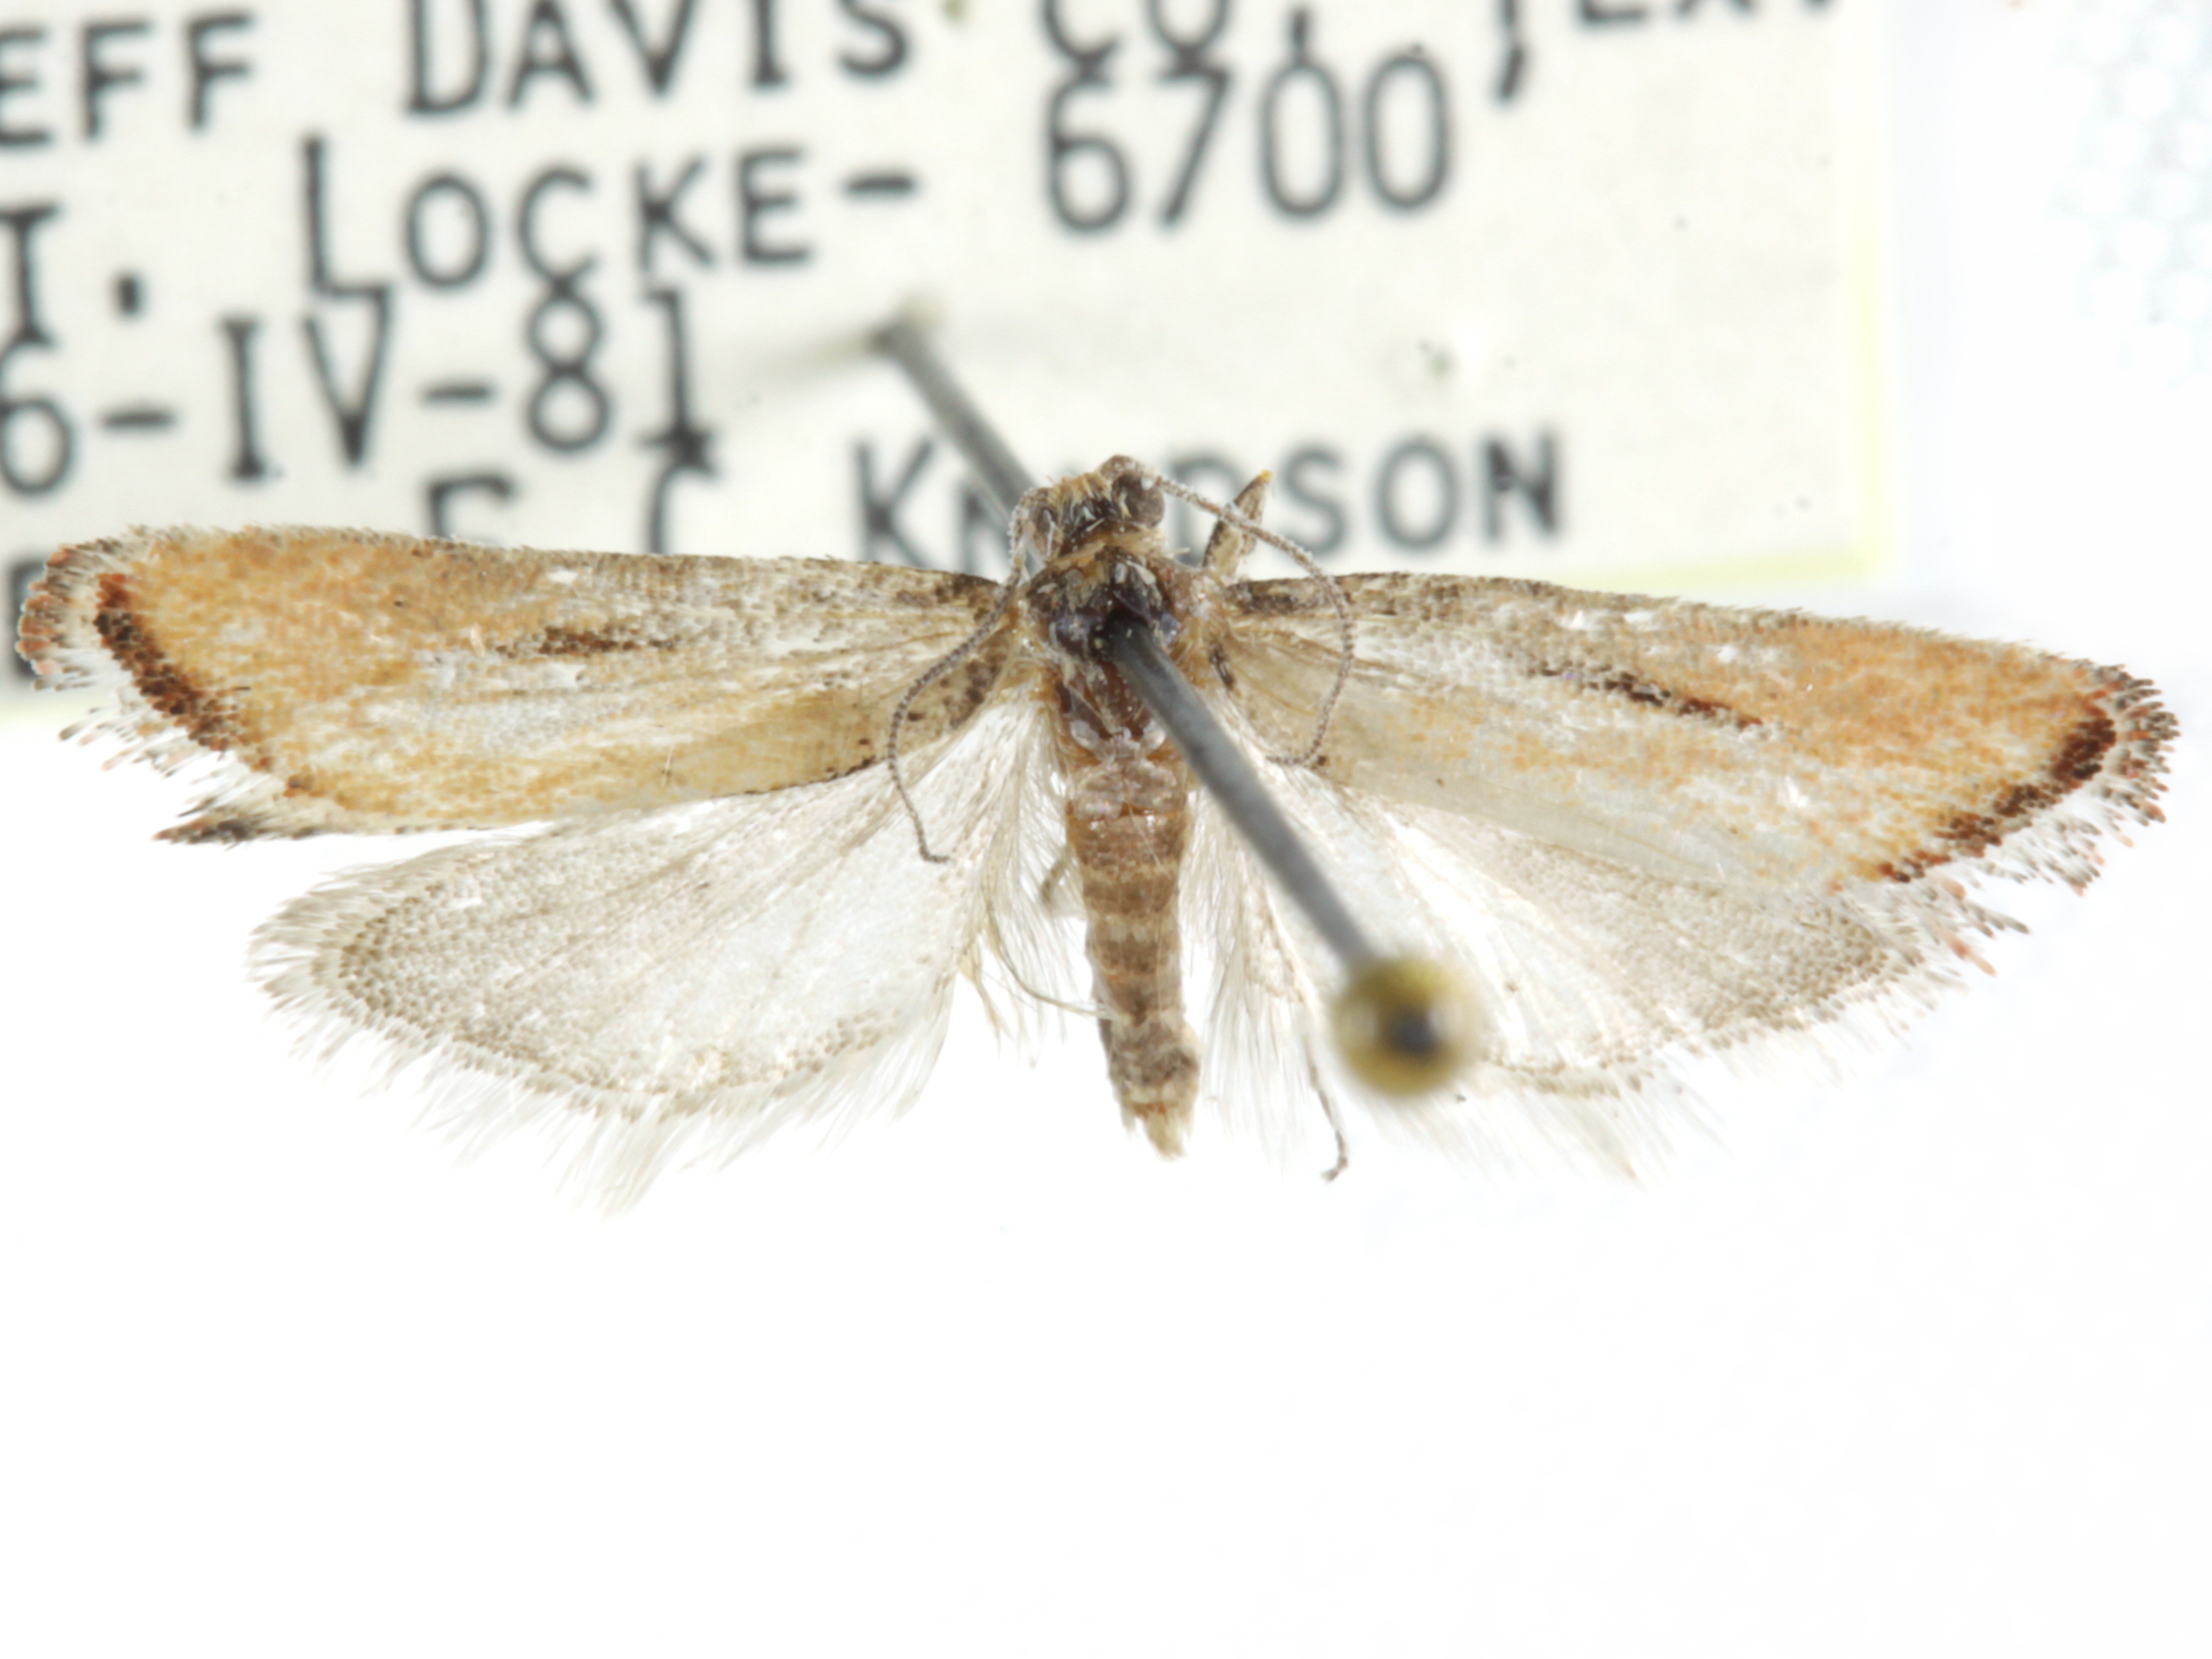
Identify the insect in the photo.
Rhyacionia salmonicolor
